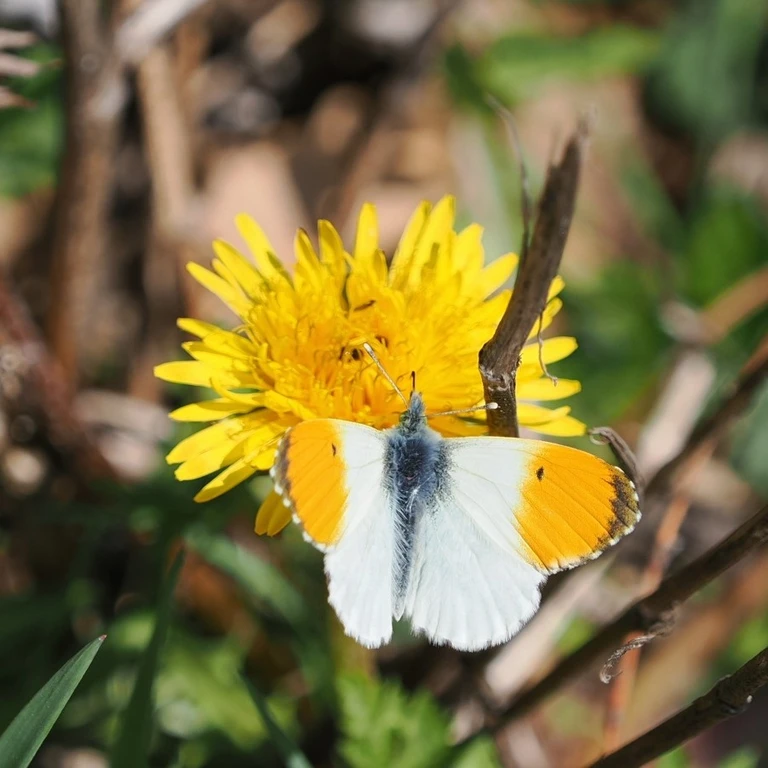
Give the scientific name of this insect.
Anthocharis cardamines
